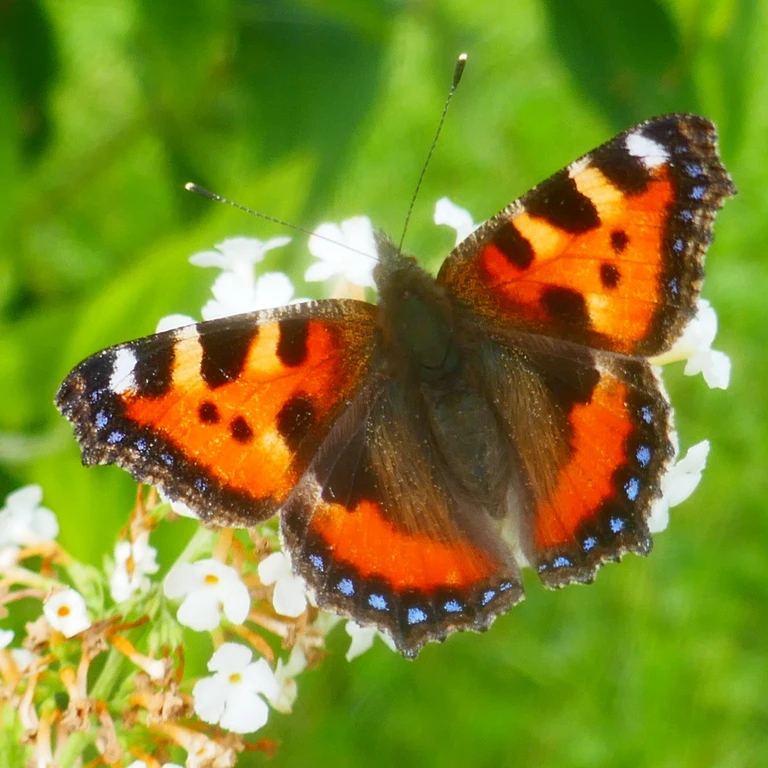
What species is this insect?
Aglais urticae
